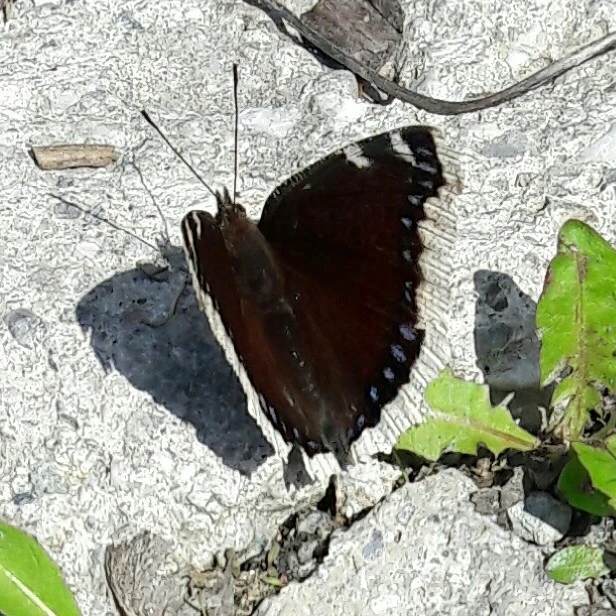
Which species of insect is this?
Nymphalis antiopa
